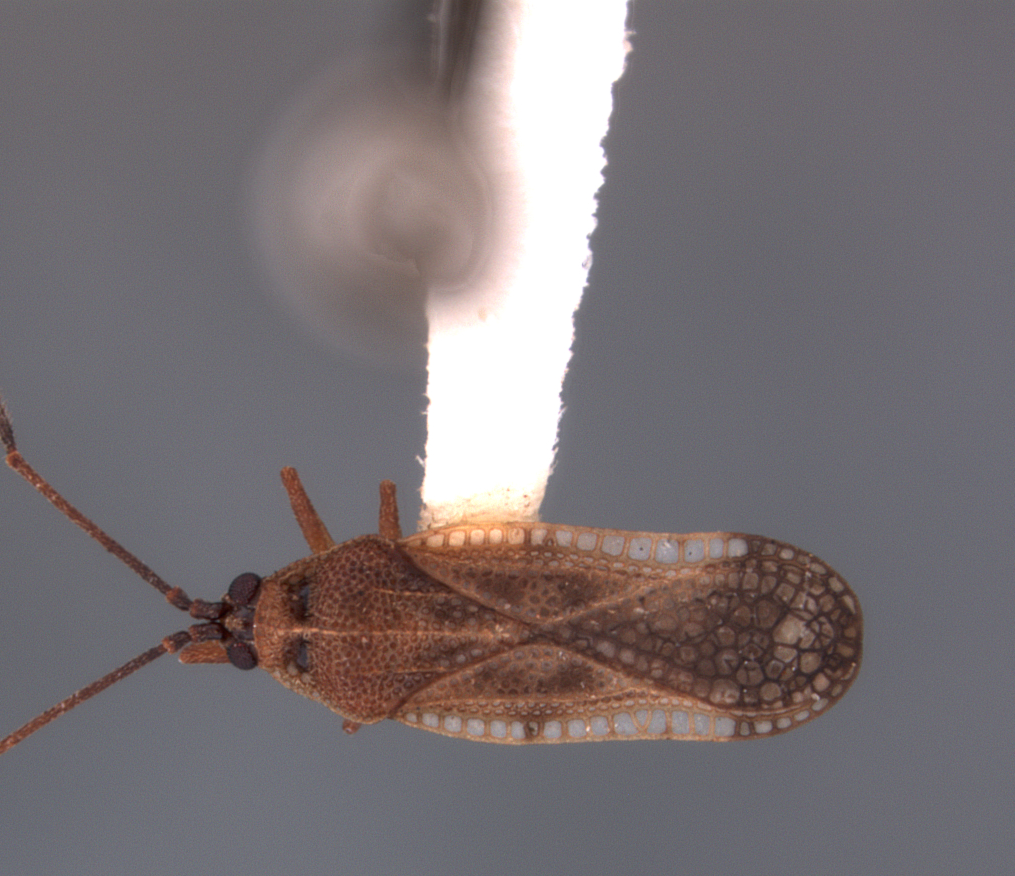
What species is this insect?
Perissonemia kietana
